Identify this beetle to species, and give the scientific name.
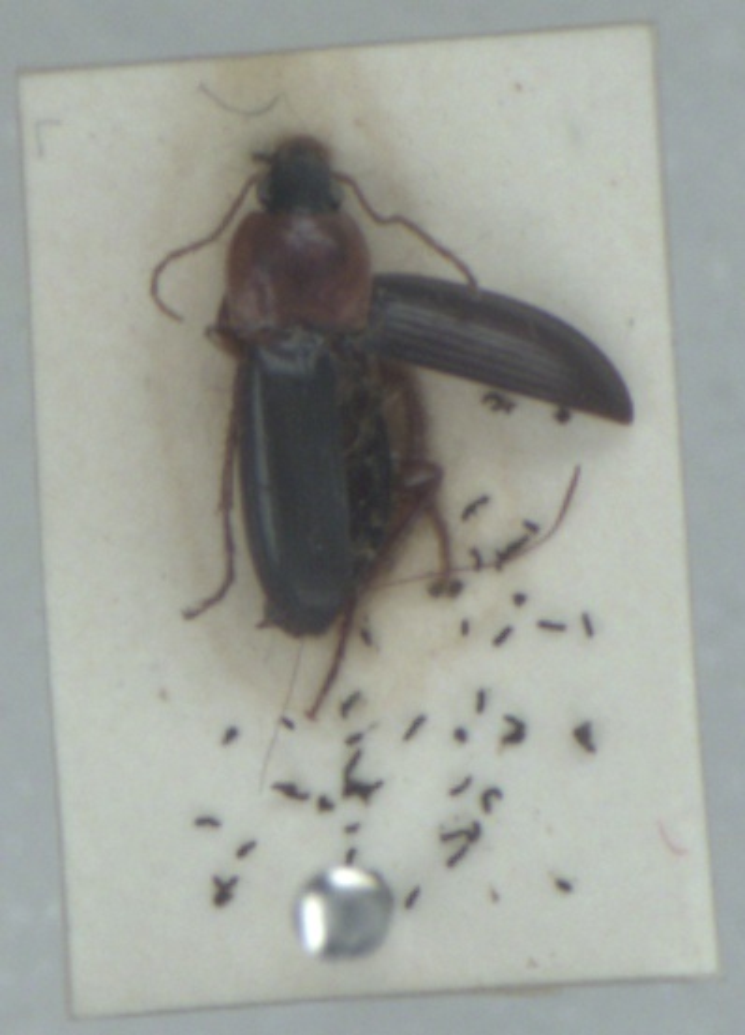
Calathus melanocephalus
